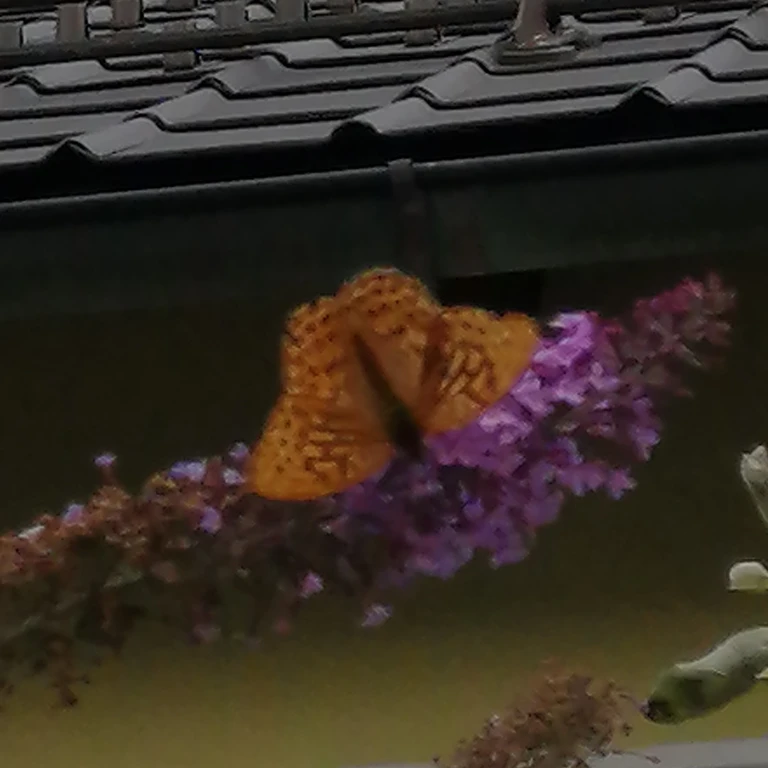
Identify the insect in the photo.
Argynnis paphia
